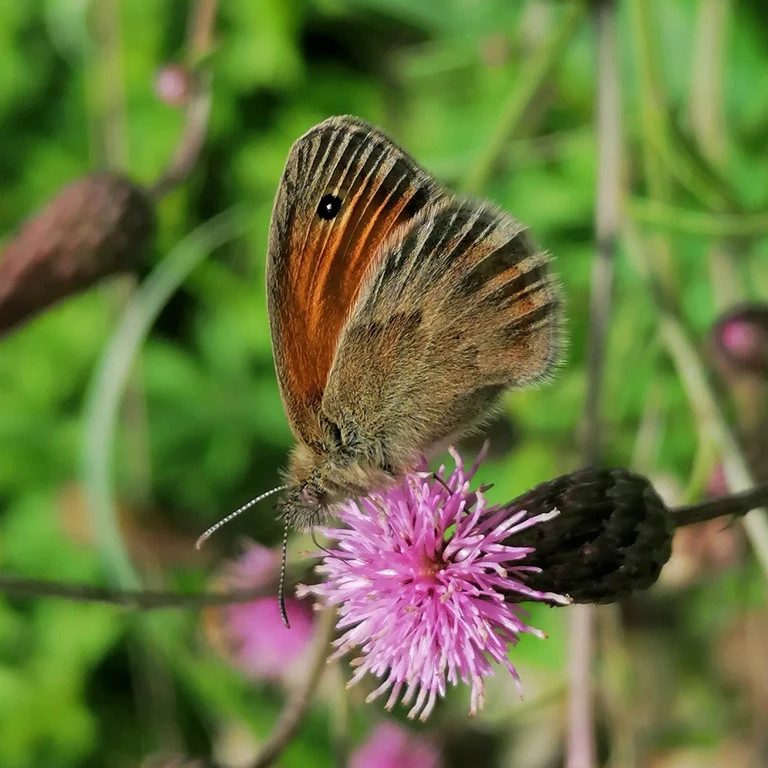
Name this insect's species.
Coenonympha pamphilus
